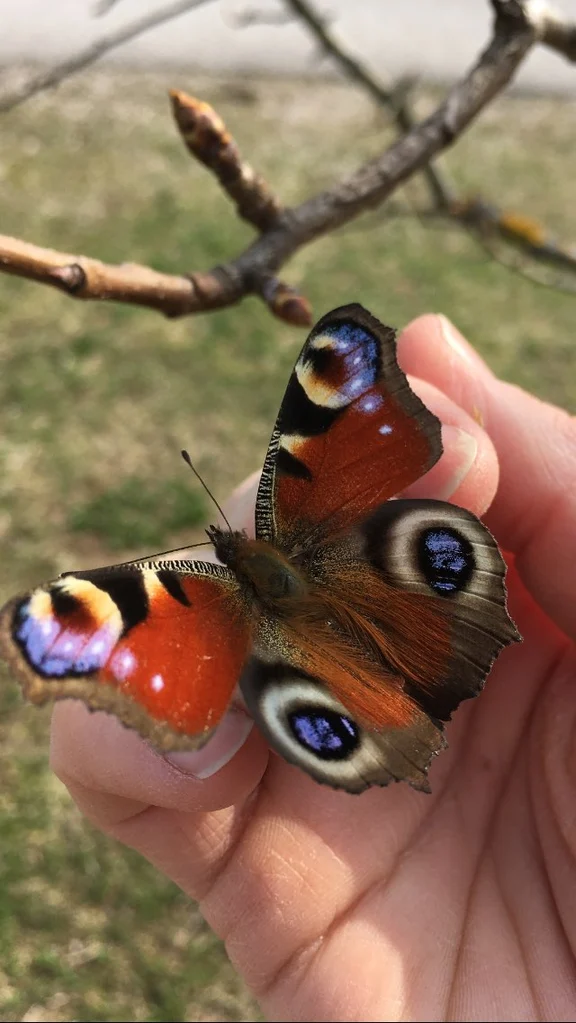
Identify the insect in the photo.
Aglais io
